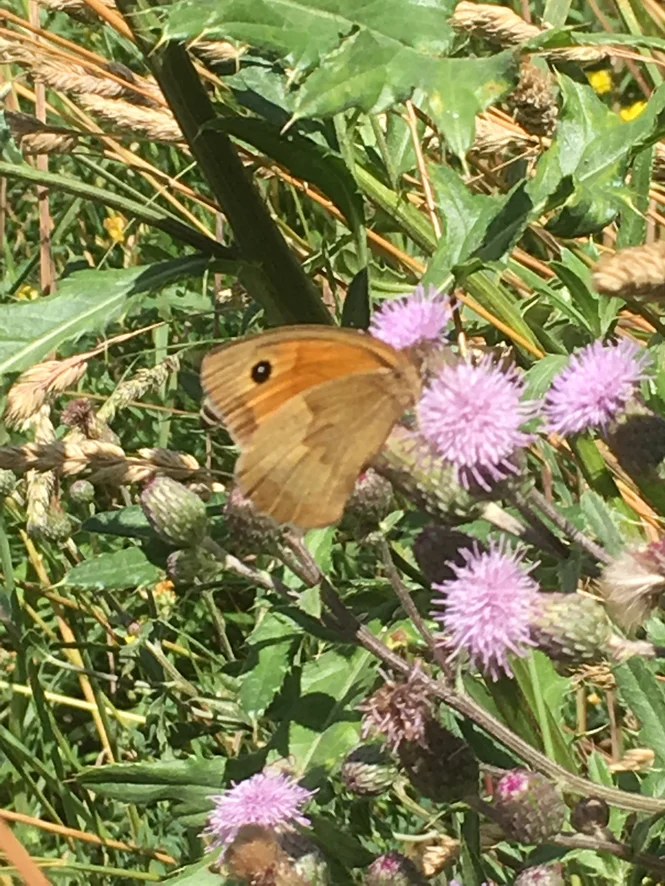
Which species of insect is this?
Maniola jurtina
